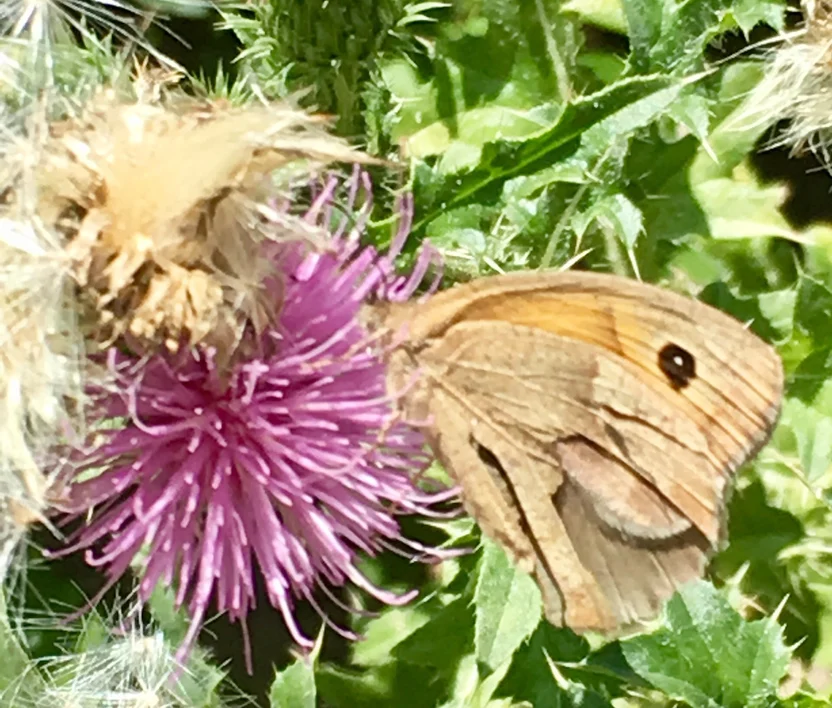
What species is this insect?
Maniola jurtina
